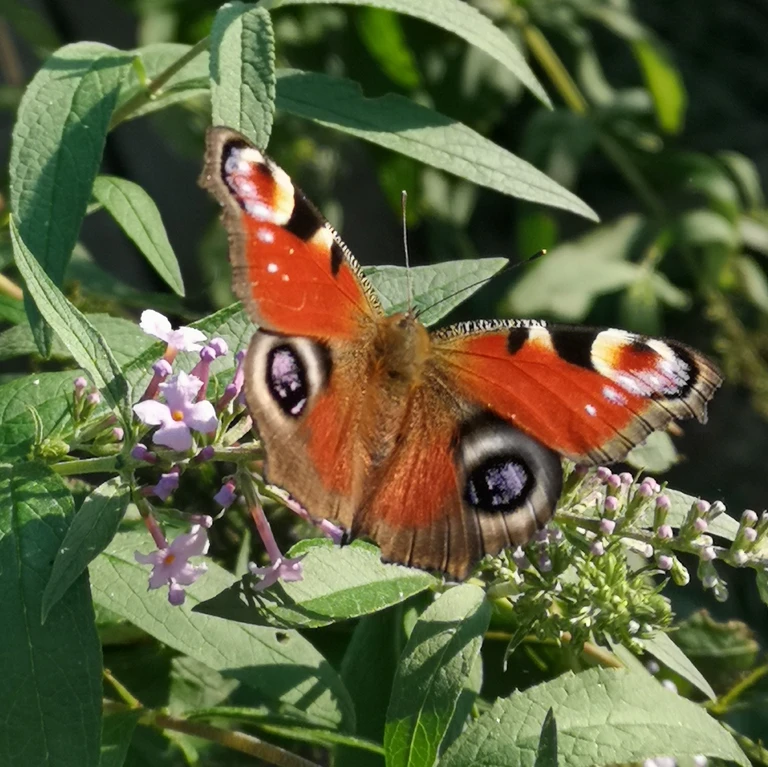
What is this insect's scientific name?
Aglais io
